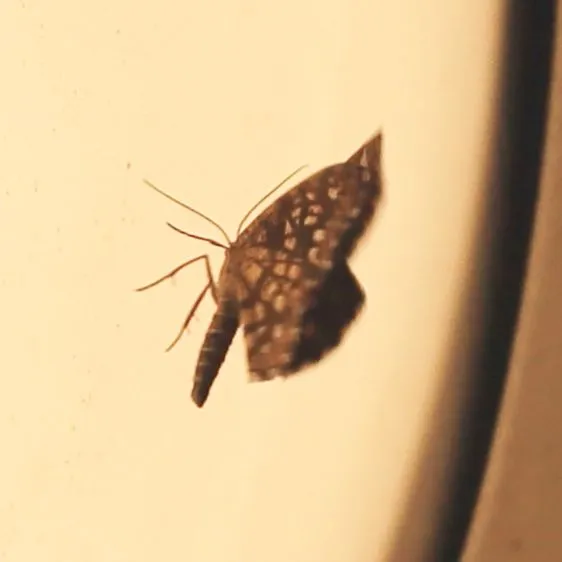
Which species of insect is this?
Chiasmia clathrata
